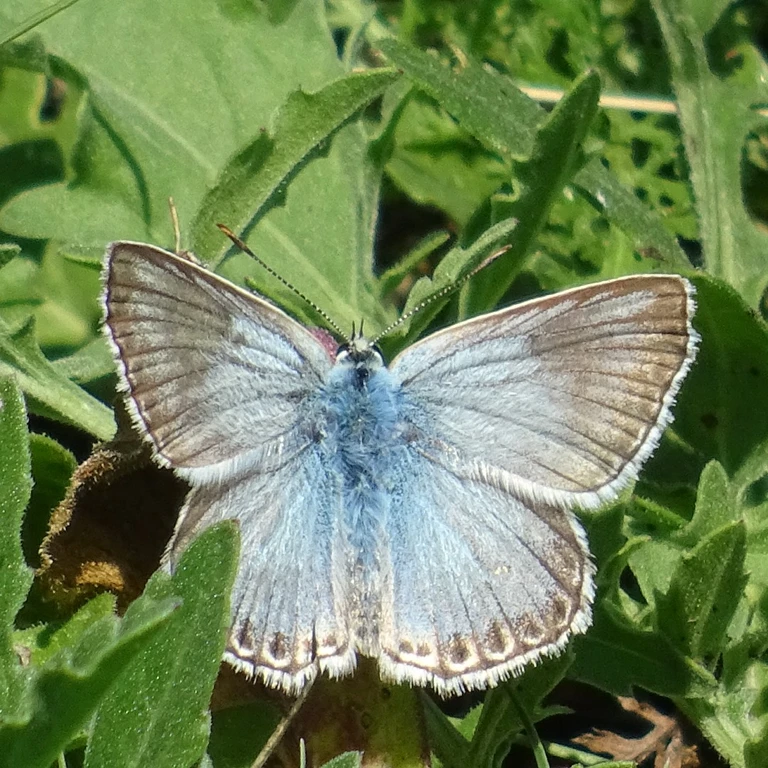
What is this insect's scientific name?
Lysandra coridon
